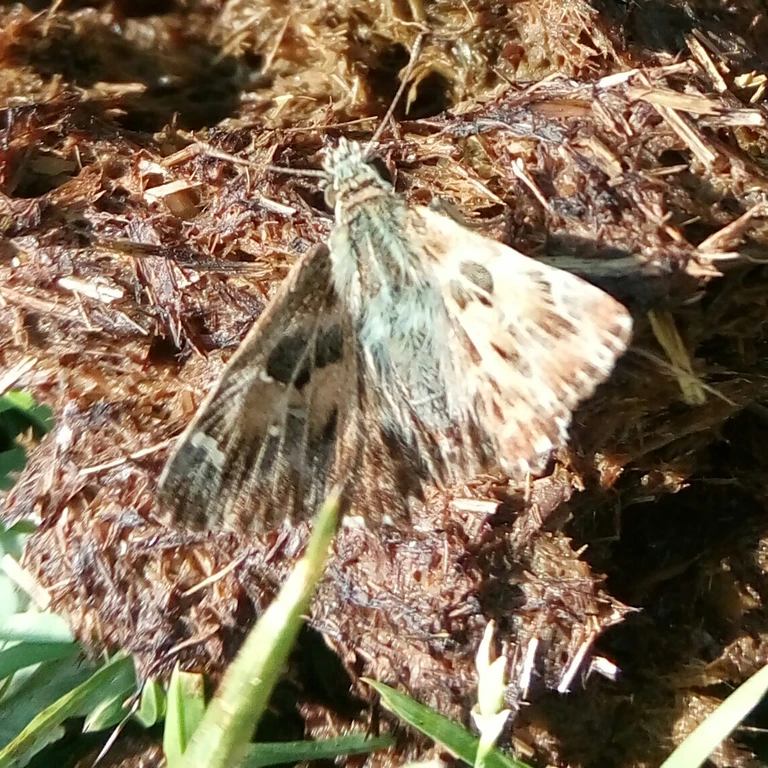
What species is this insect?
Carcharodus alceae
